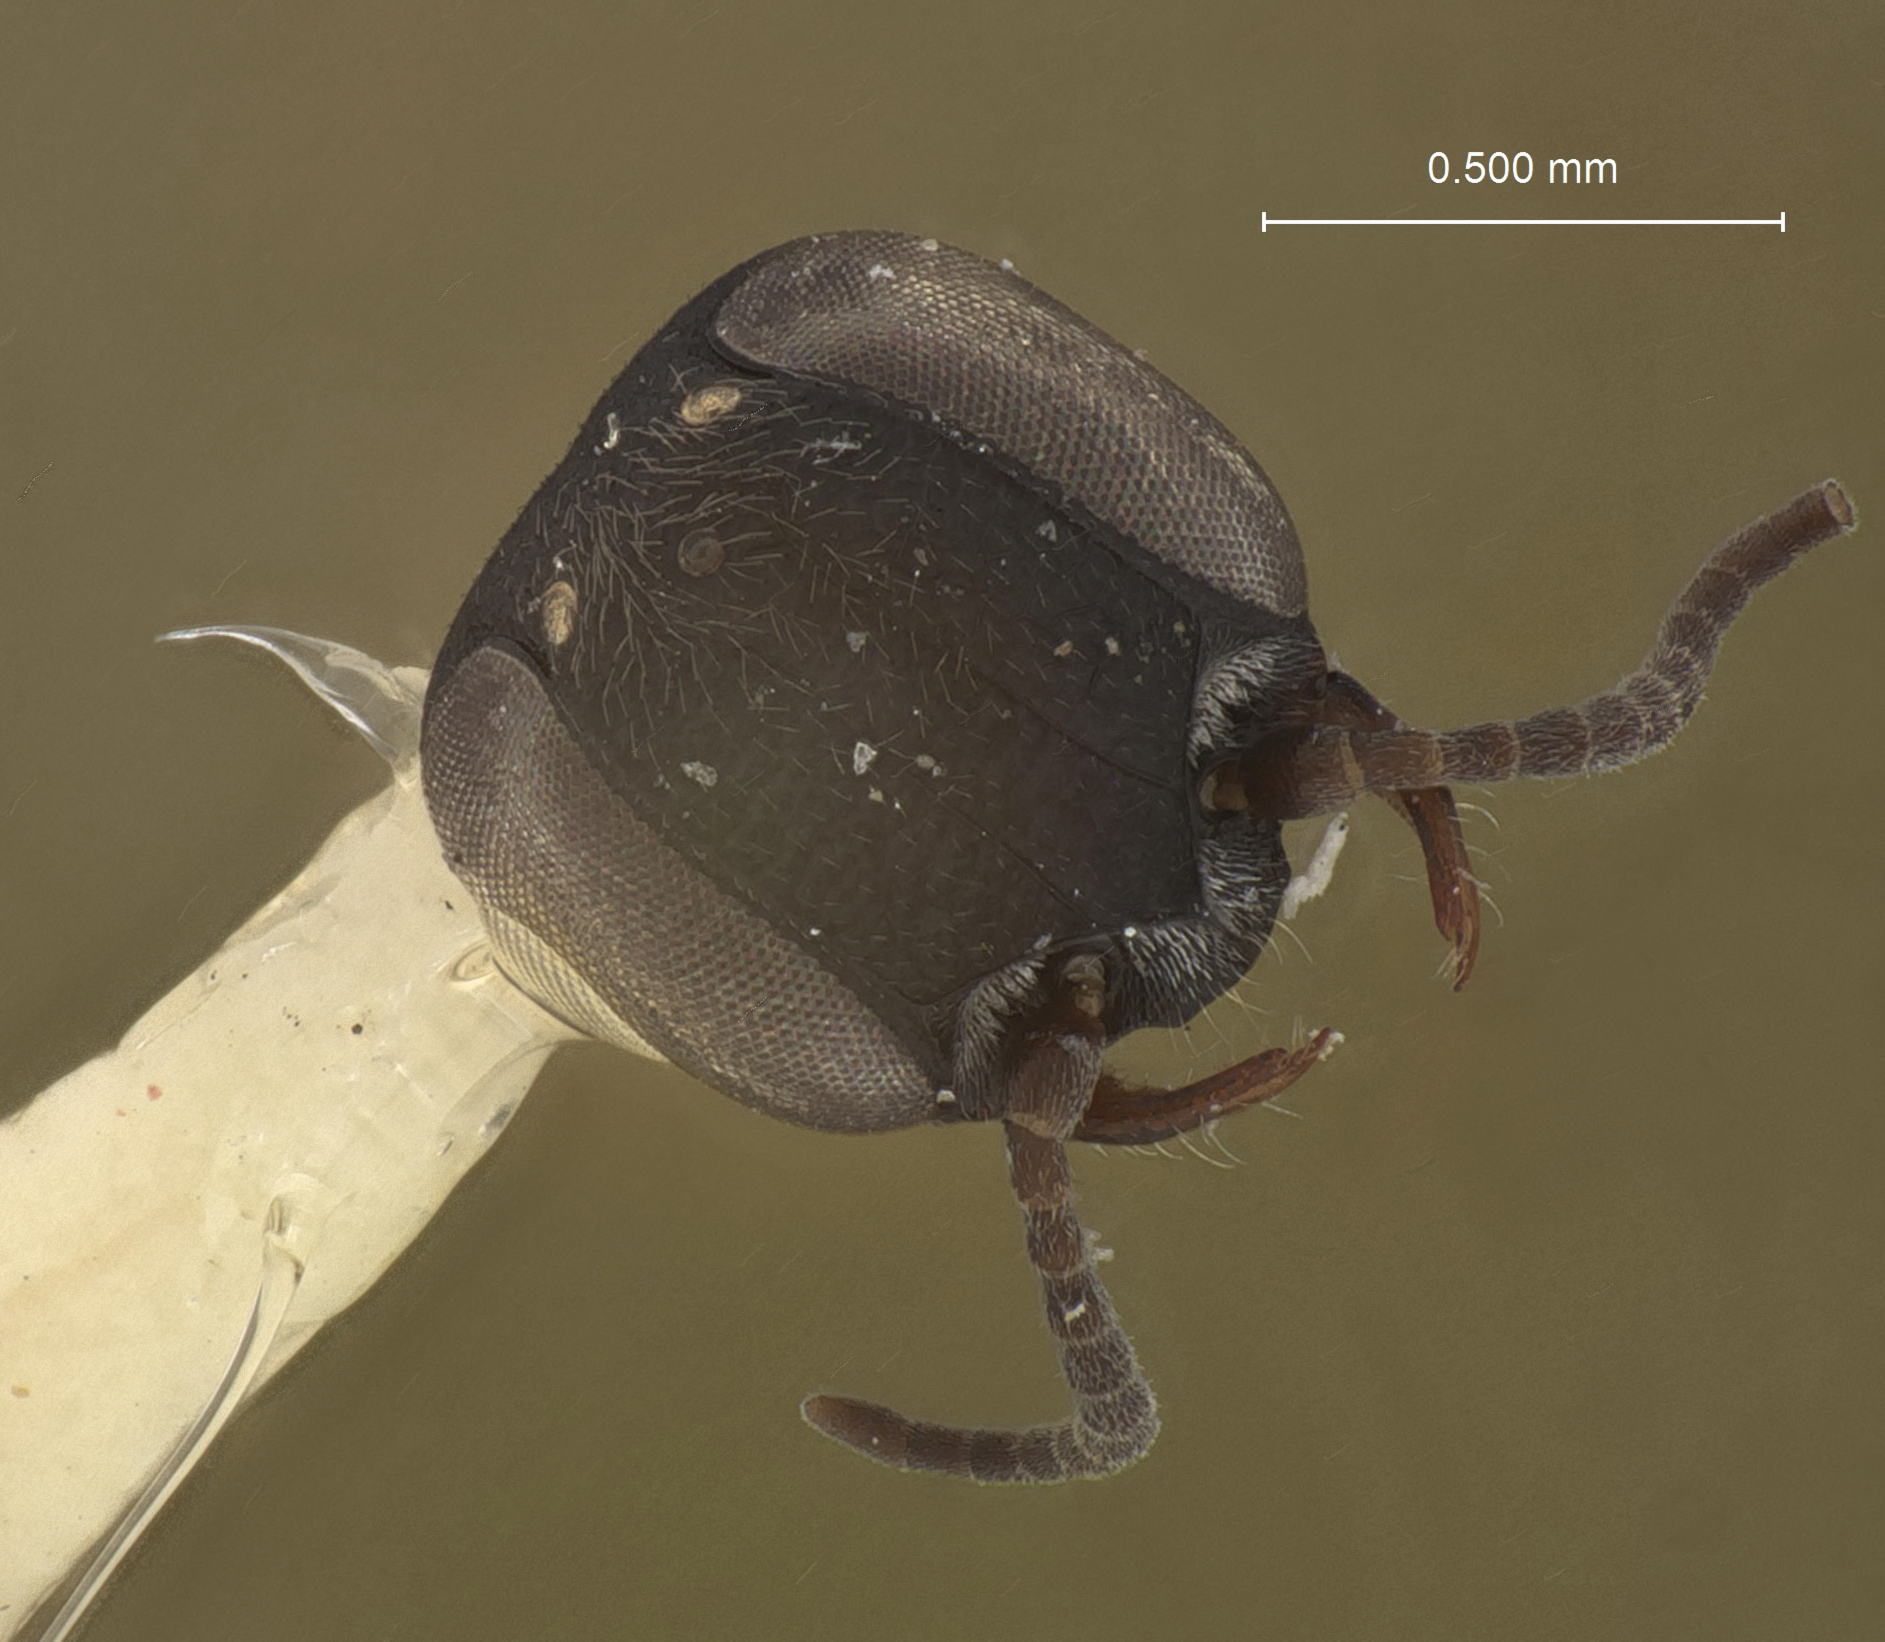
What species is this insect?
Nitela williamsi
